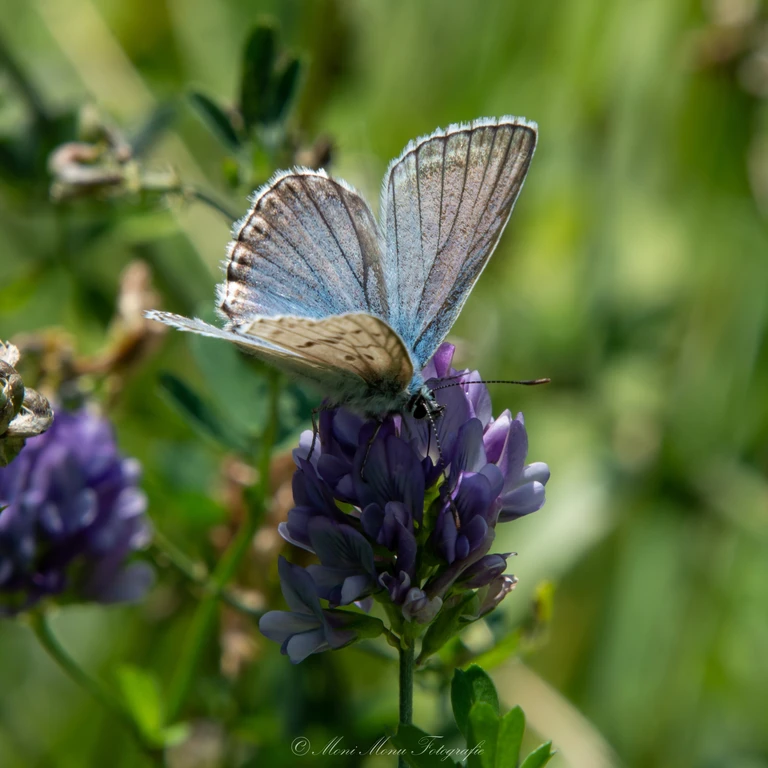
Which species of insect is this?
Lysandra coridon
